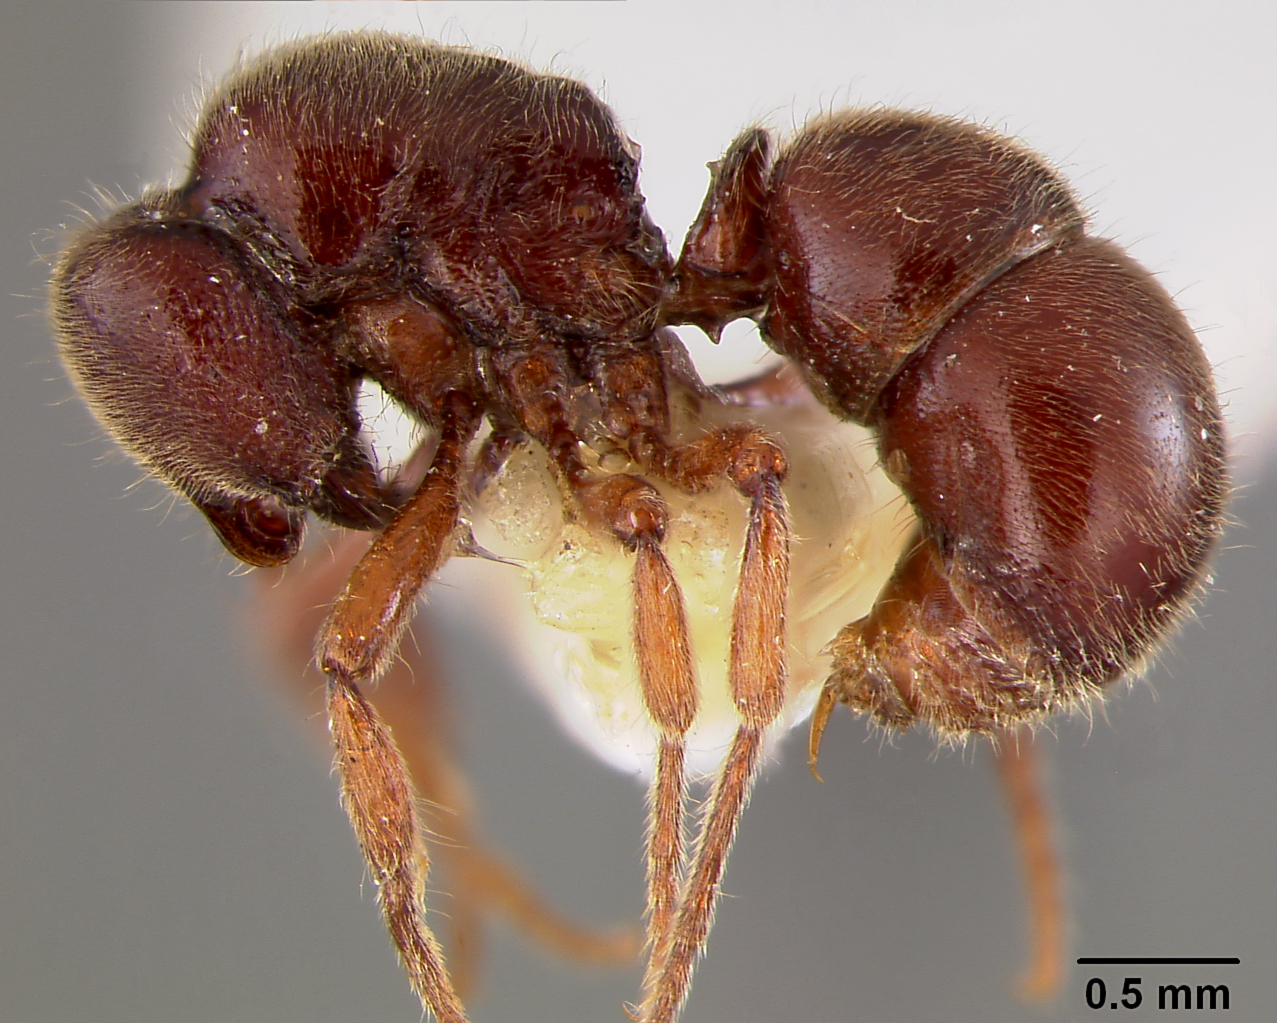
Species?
Proceratium relictum
